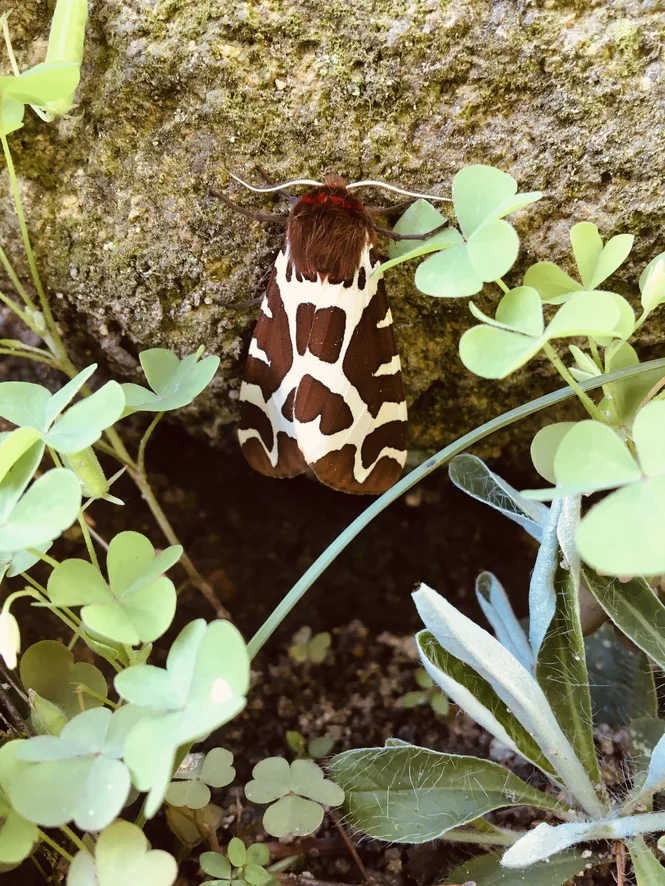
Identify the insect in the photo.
Arctia caja
